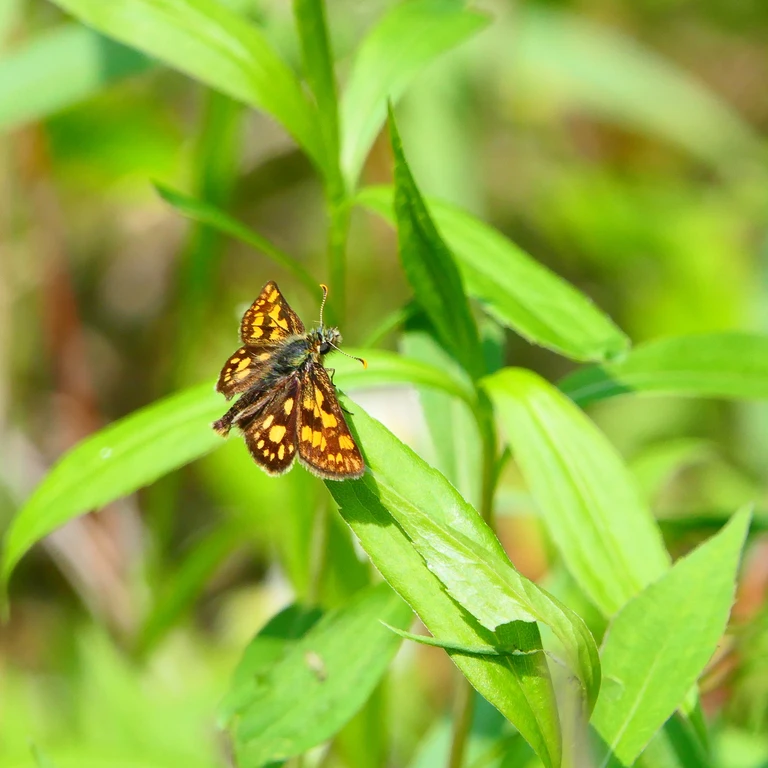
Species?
Carterocephalus palaemon
